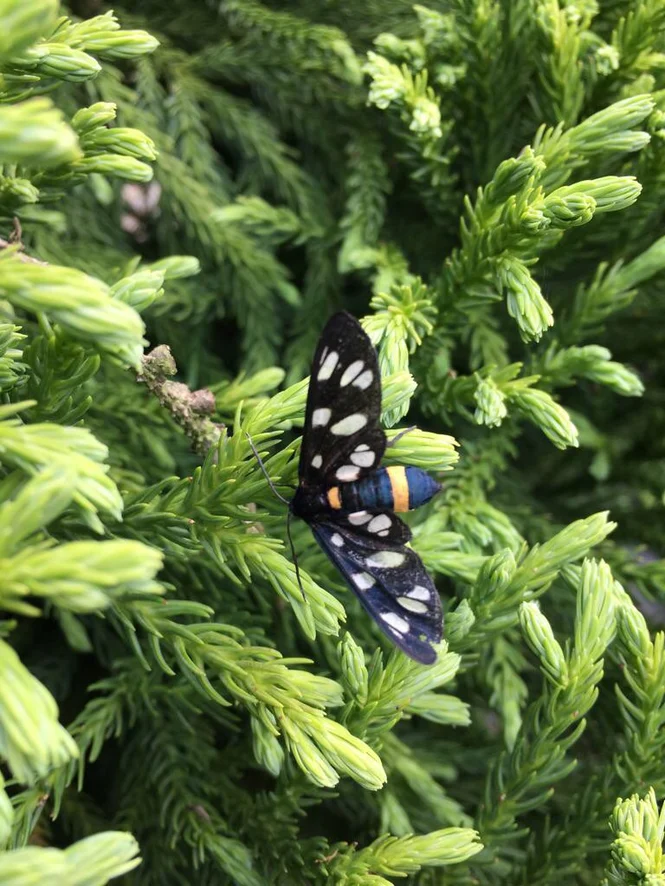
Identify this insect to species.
Amata phegea
